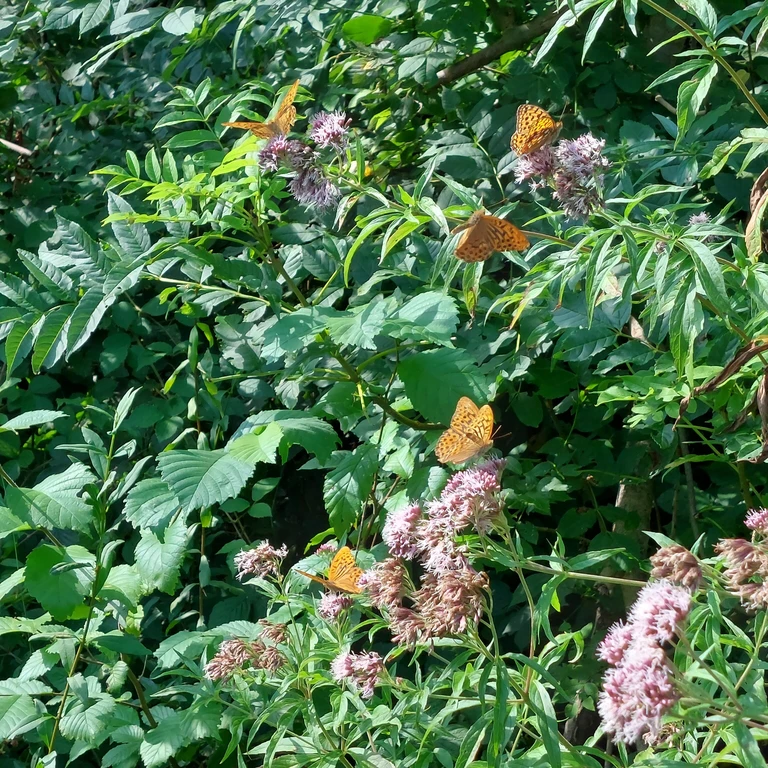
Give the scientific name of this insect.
Argynnis paphia
